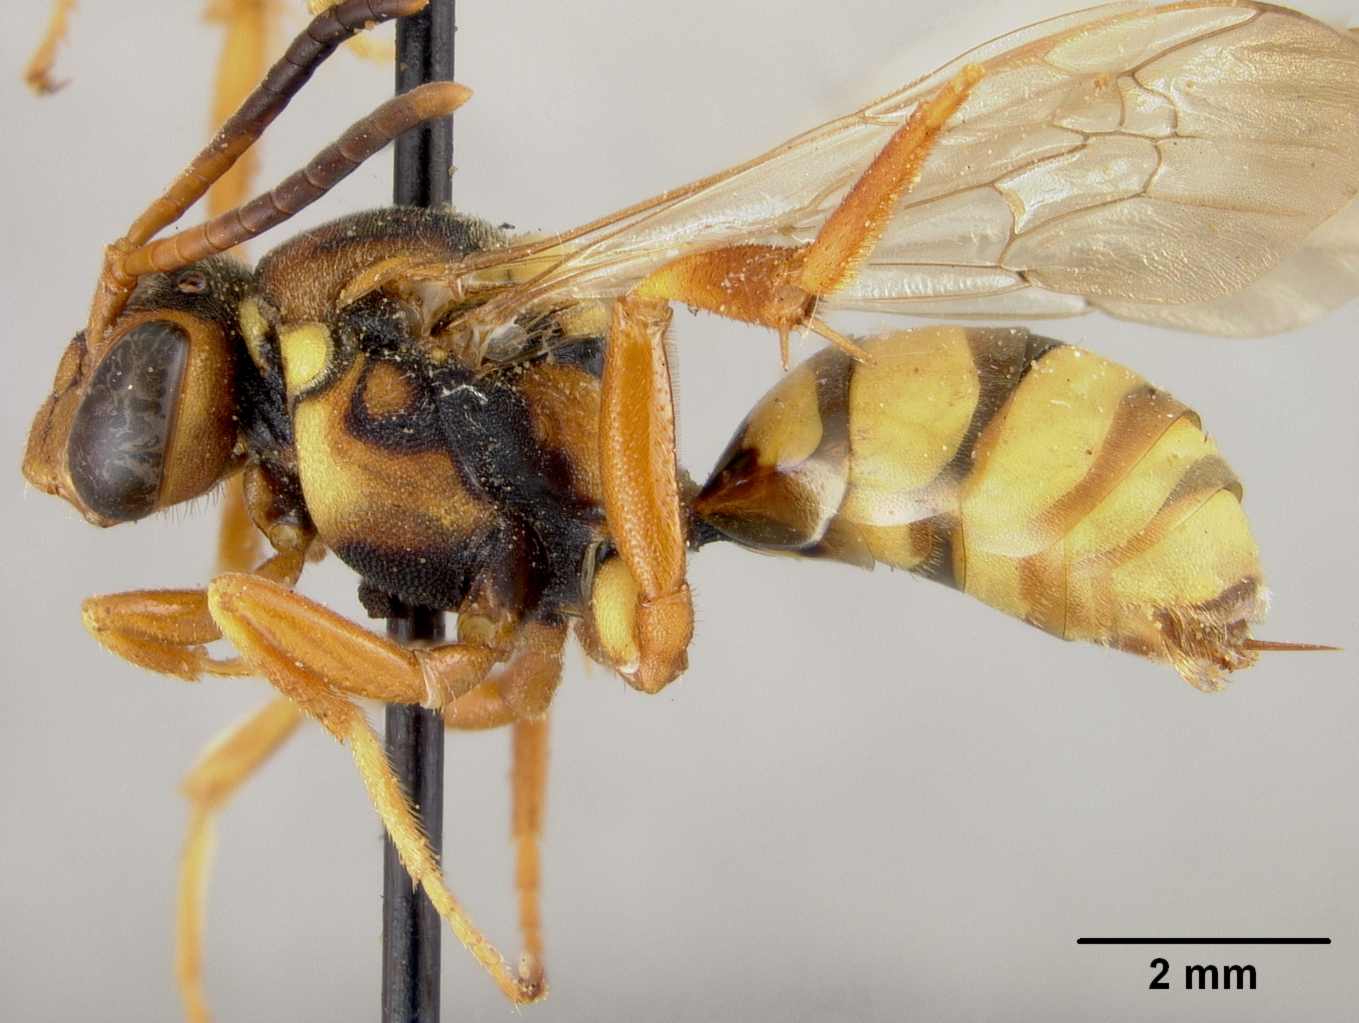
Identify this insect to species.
Nomada utahensis
